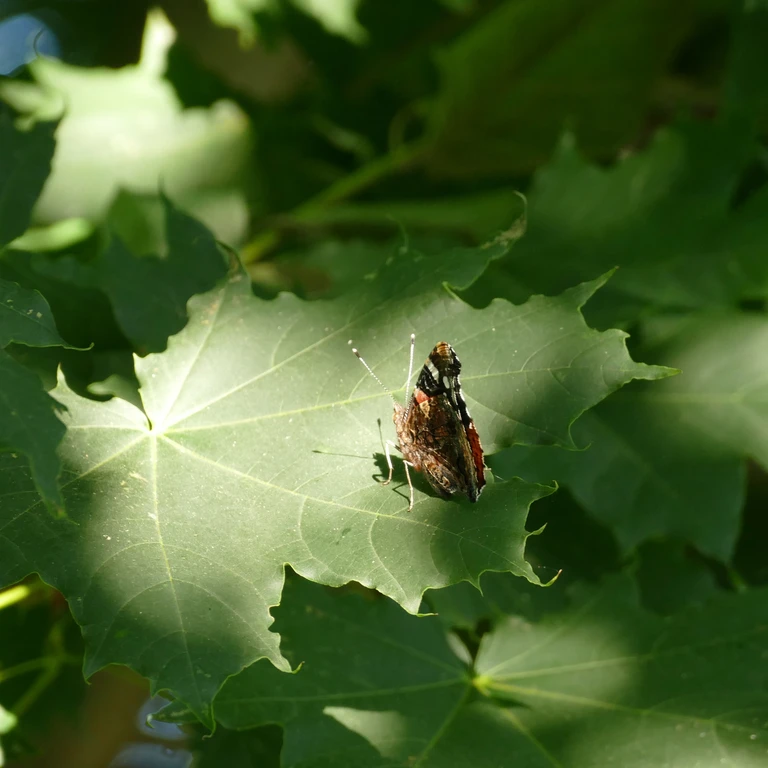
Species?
Vanessa atalanta
